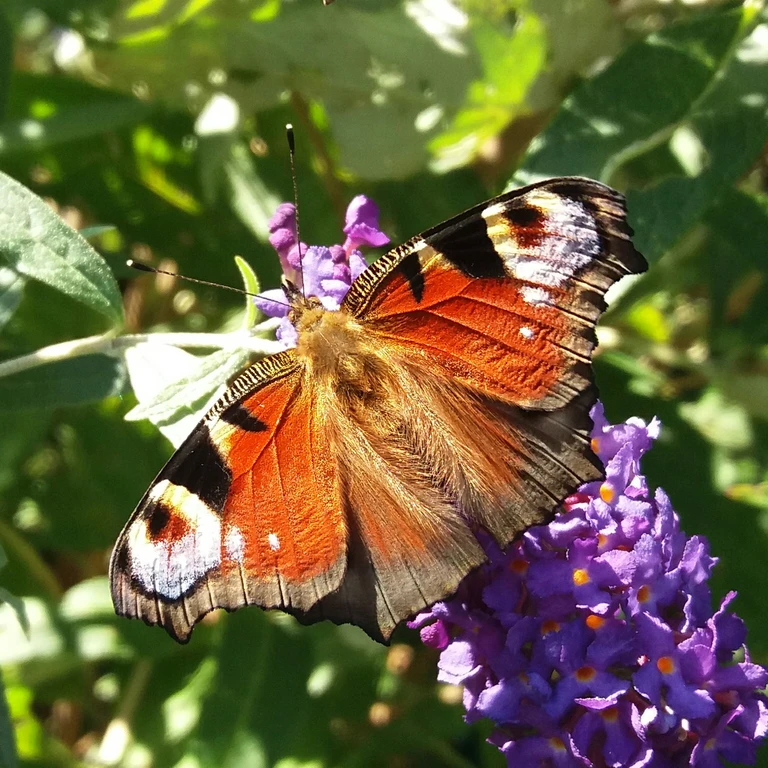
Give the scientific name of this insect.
Aglais io
